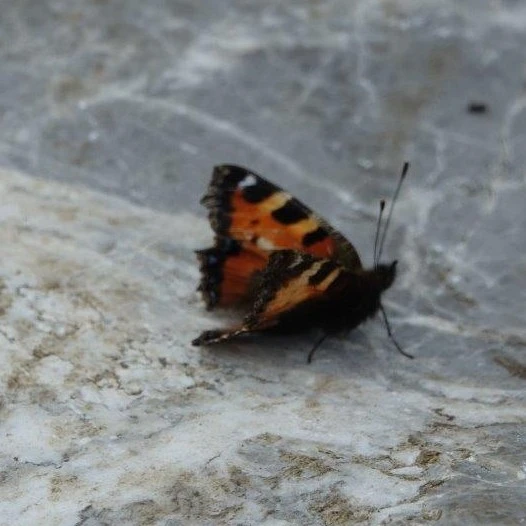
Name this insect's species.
Aglais urticae
